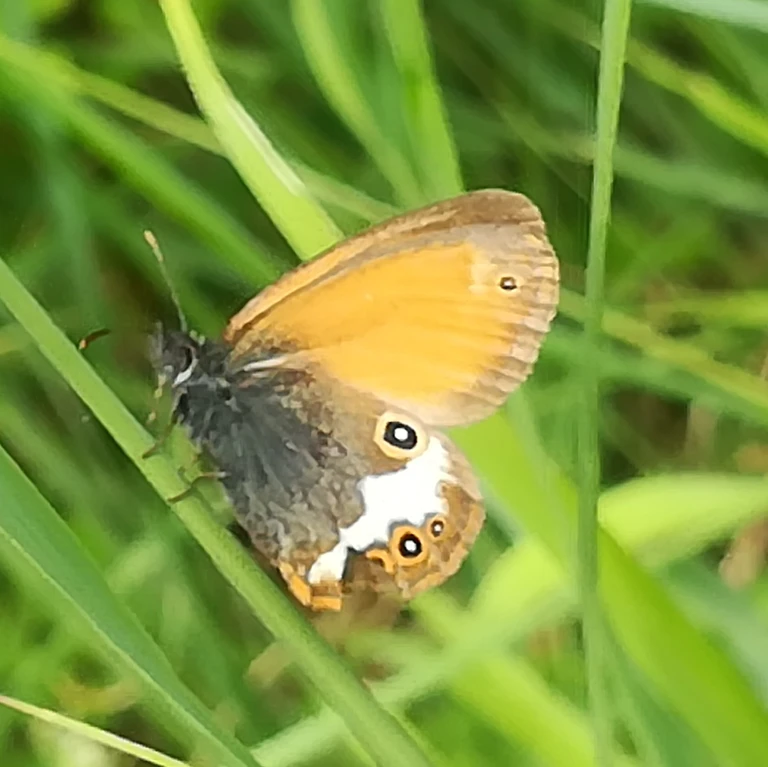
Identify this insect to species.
Coenonympha arcania
